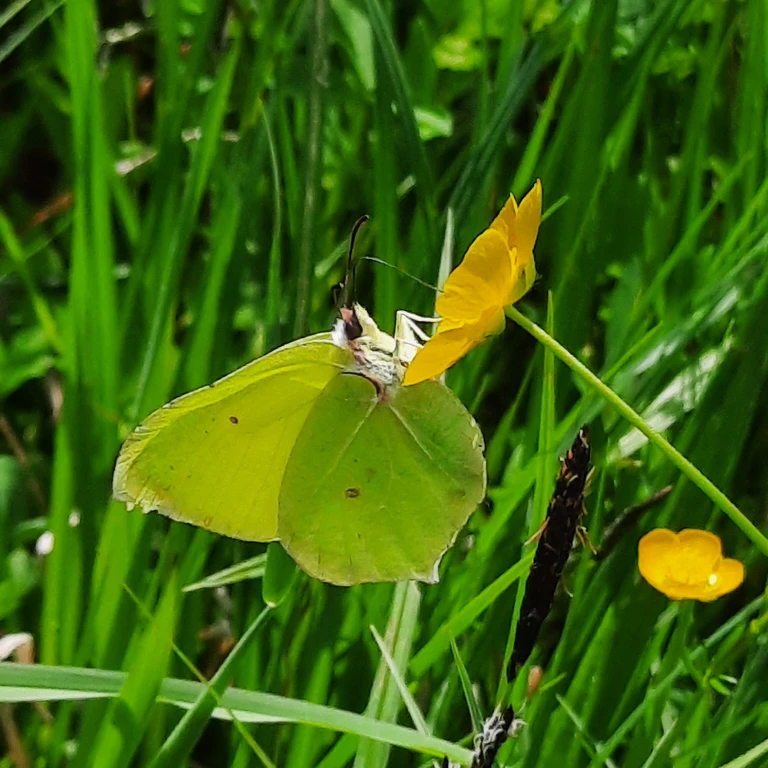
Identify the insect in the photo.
Gonepteryx rhamni
